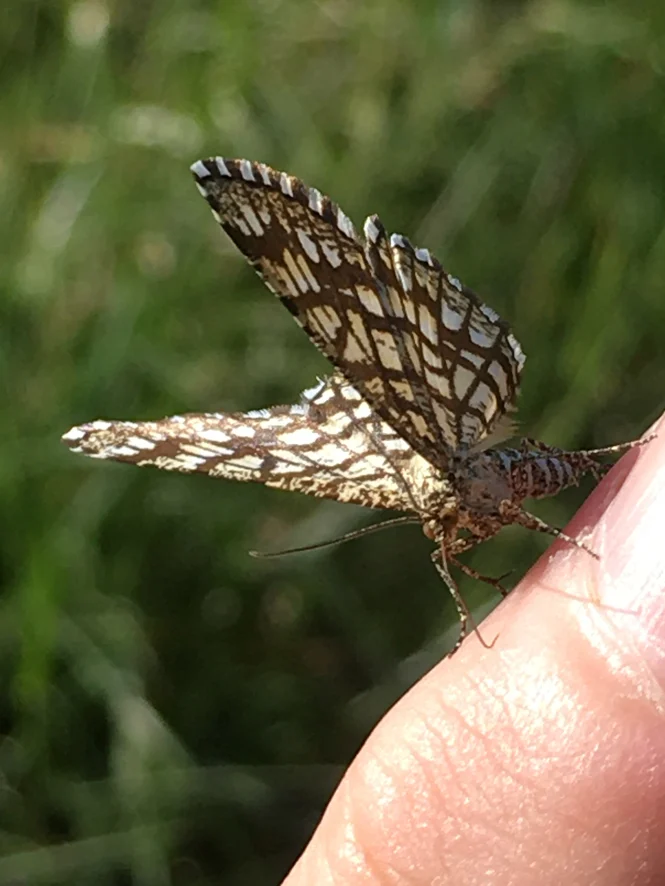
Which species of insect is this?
Chiasmia clathrata
